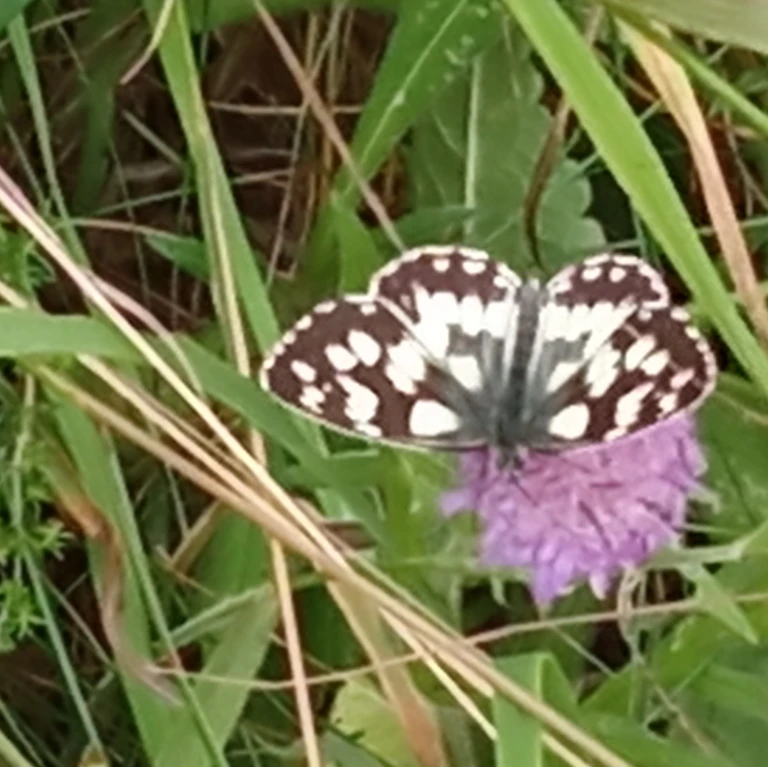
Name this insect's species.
Melanargia galathea
